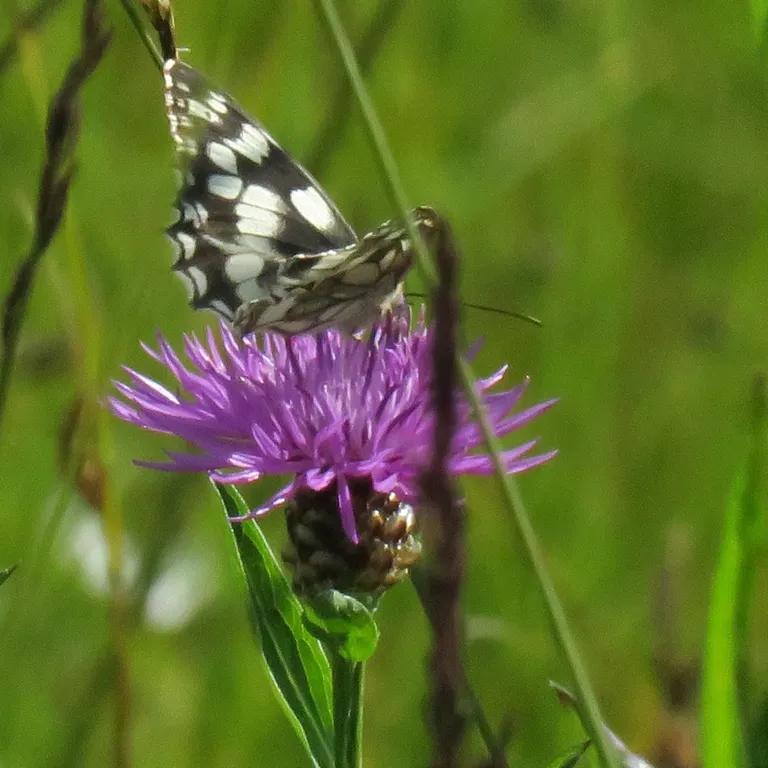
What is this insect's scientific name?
Melanargia galathea
